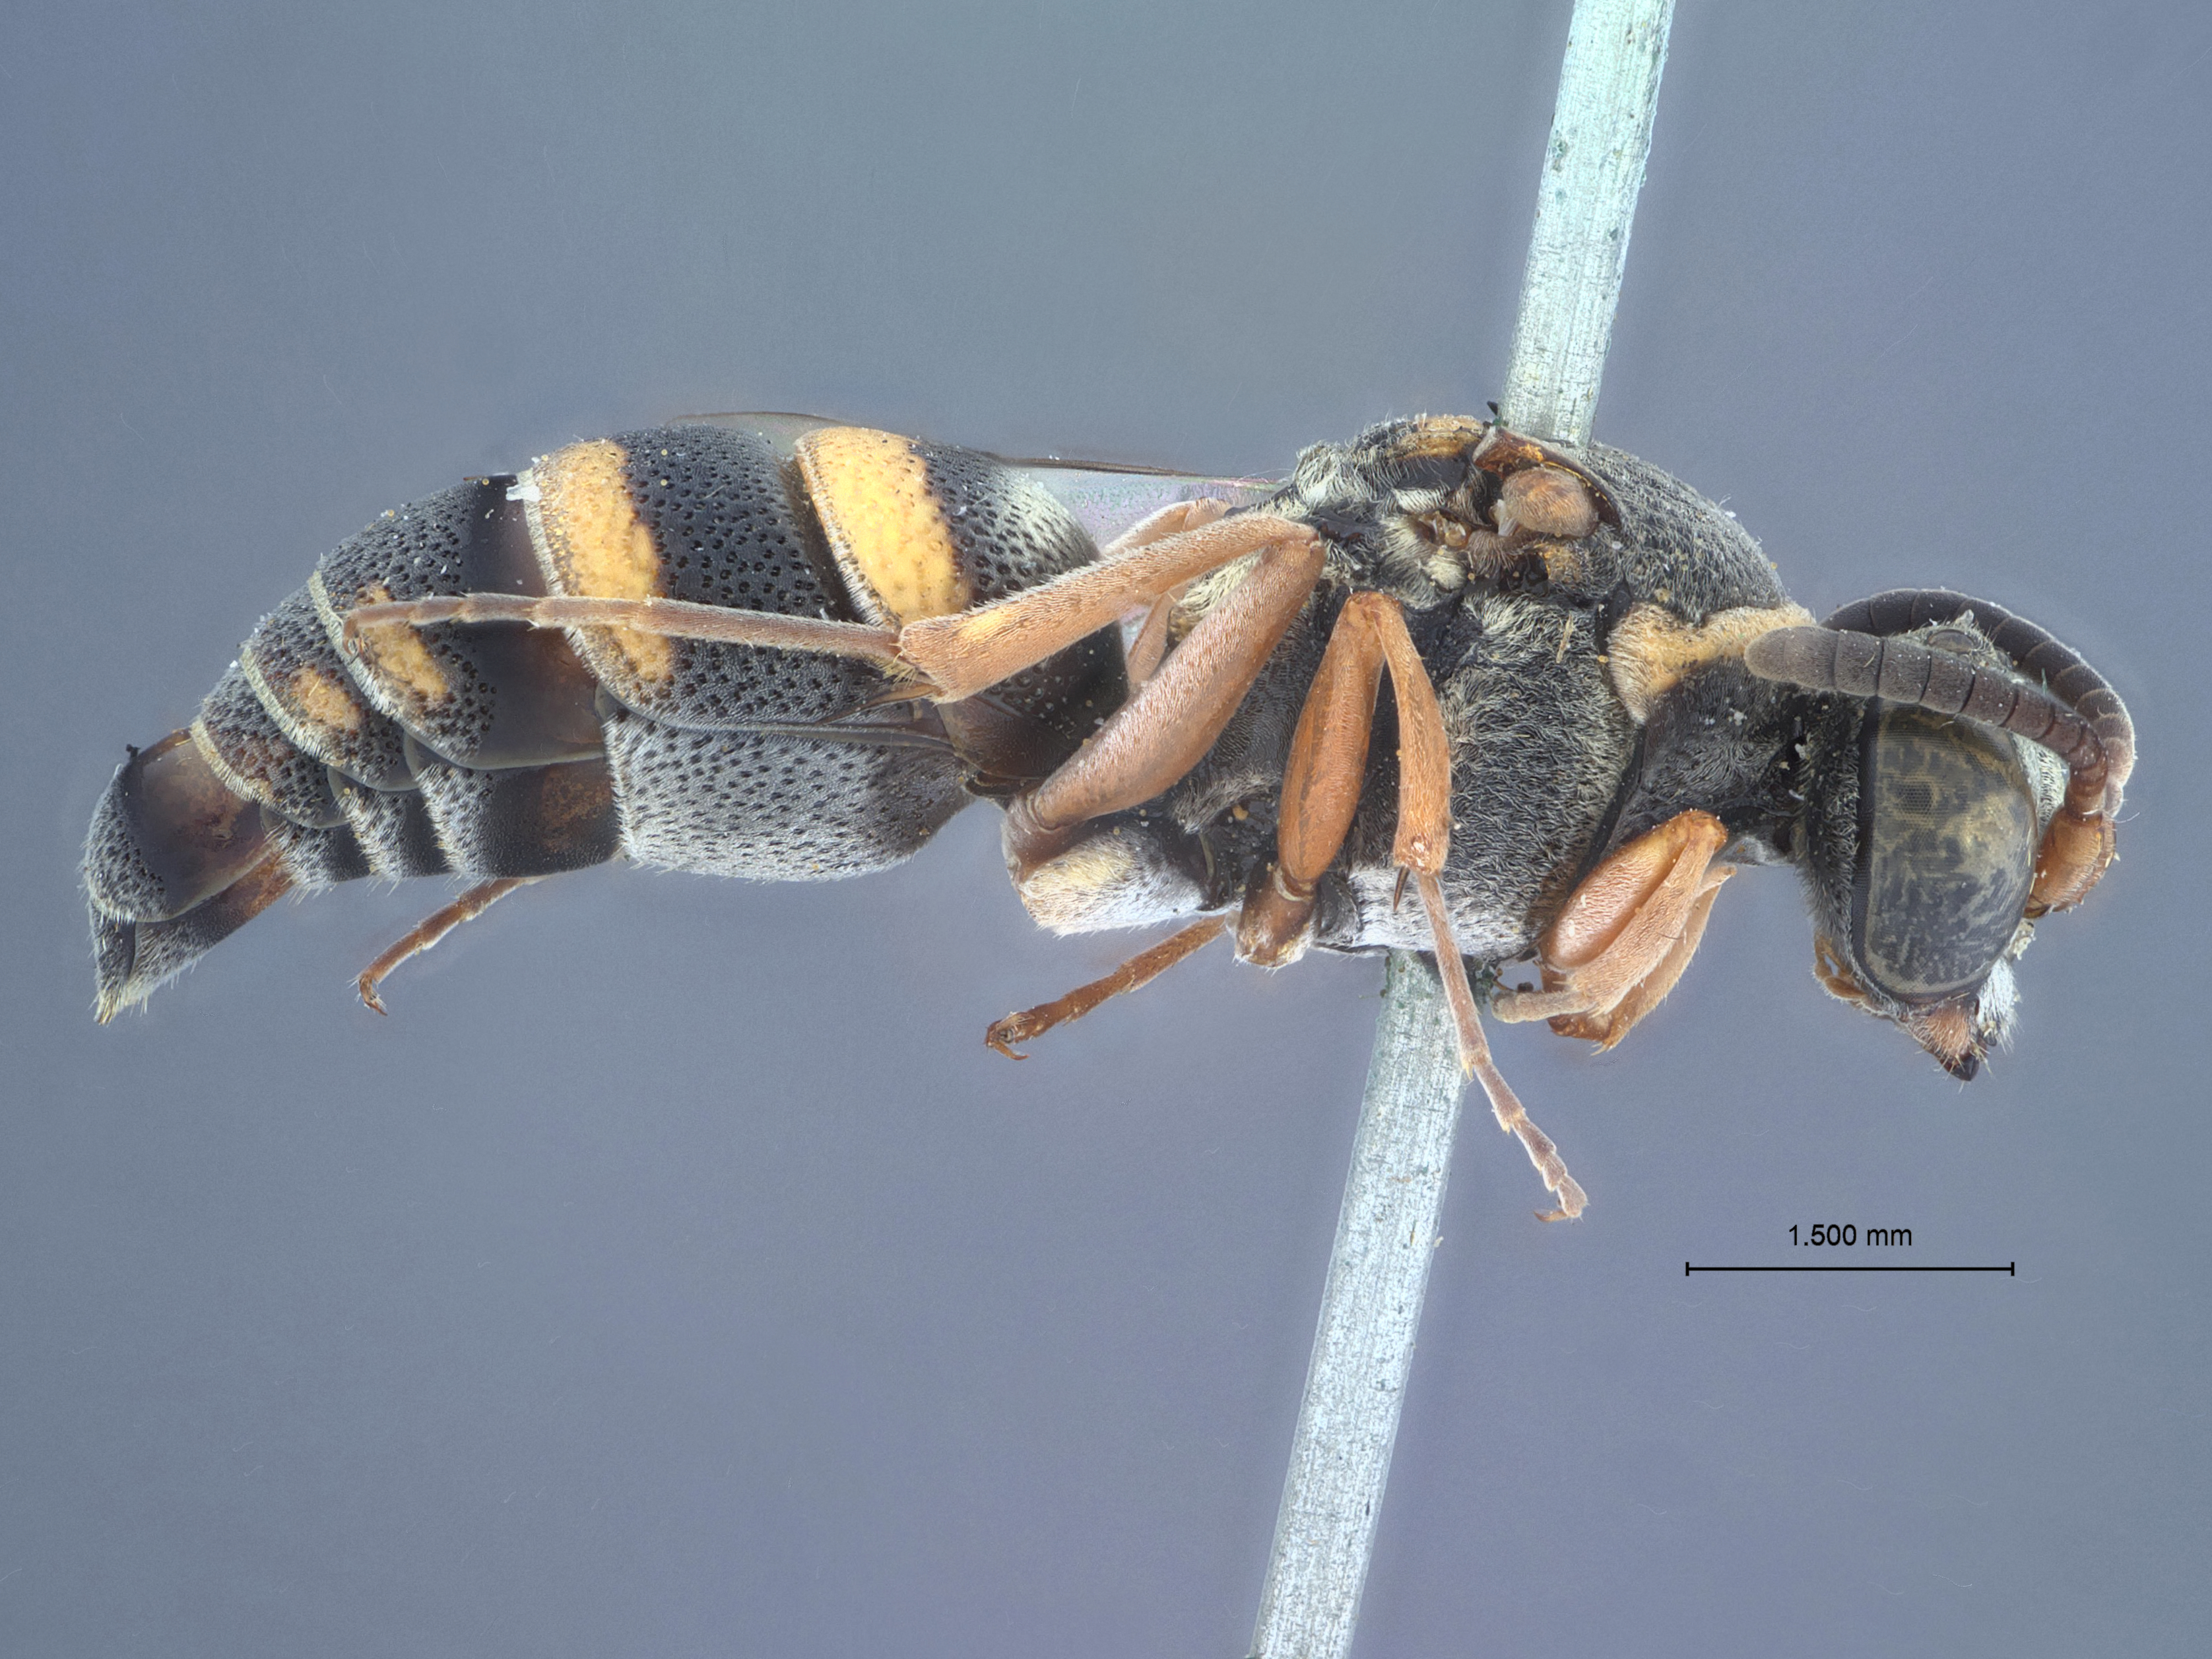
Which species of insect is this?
Brachystegus foxii
